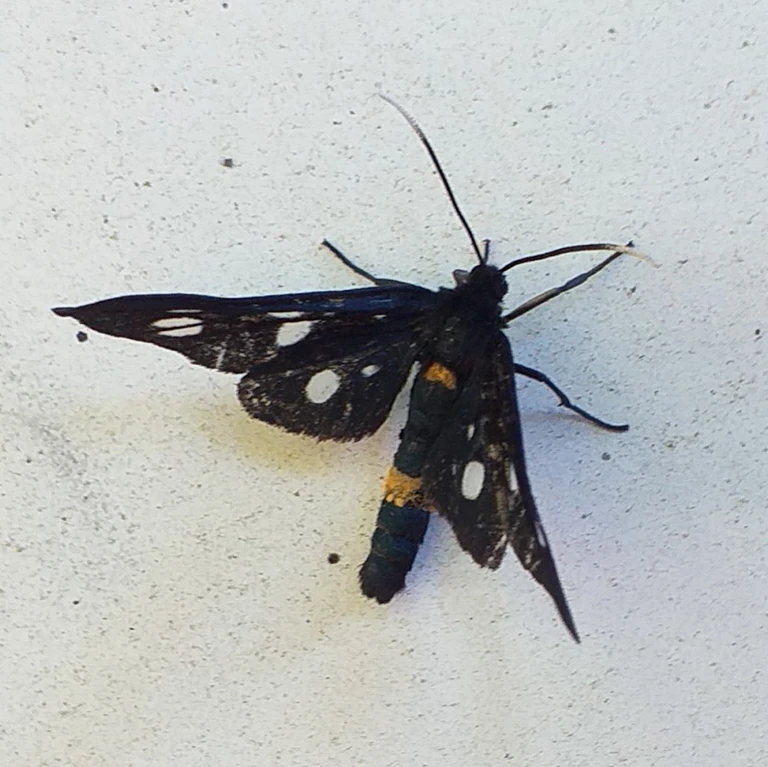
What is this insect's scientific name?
Amata phegea
